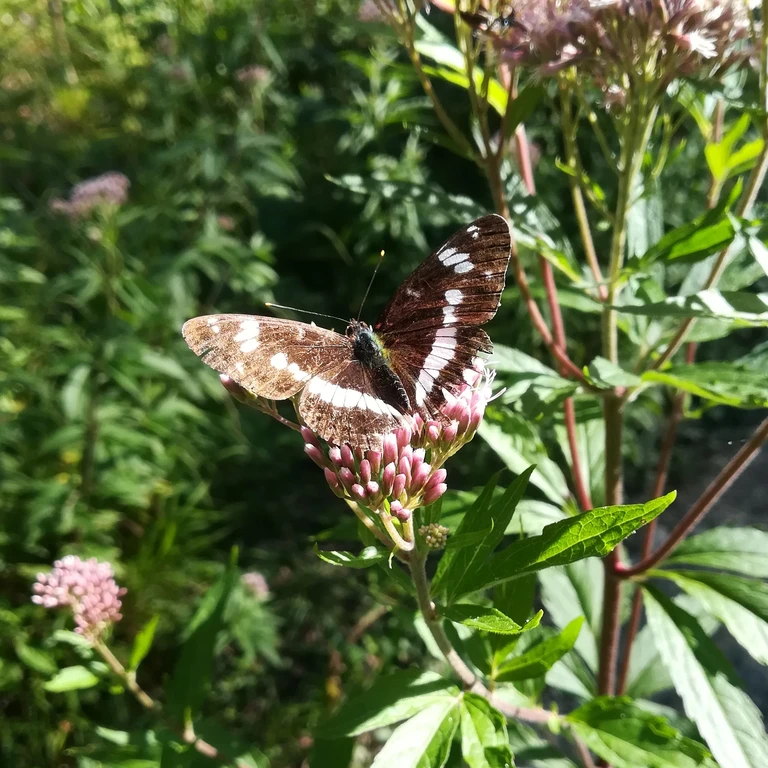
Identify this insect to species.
Limenitis camilla (also Ladoga camilla)
